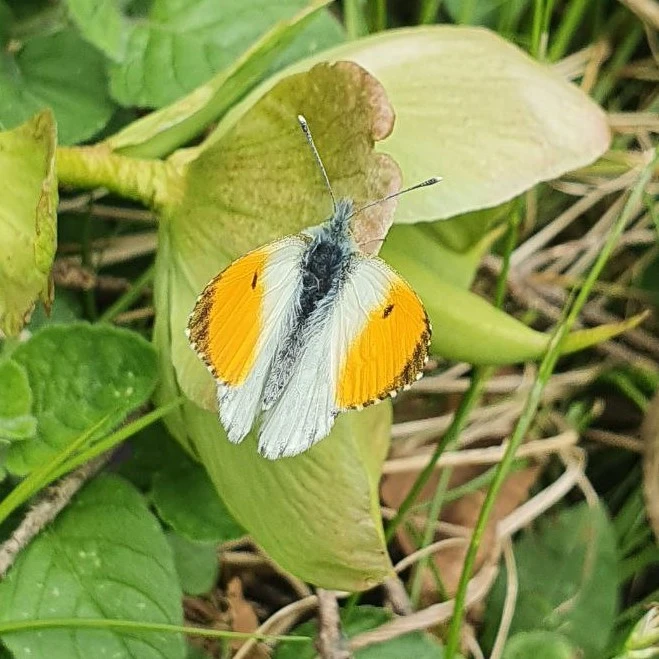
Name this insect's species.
Anthocharis cardamines
